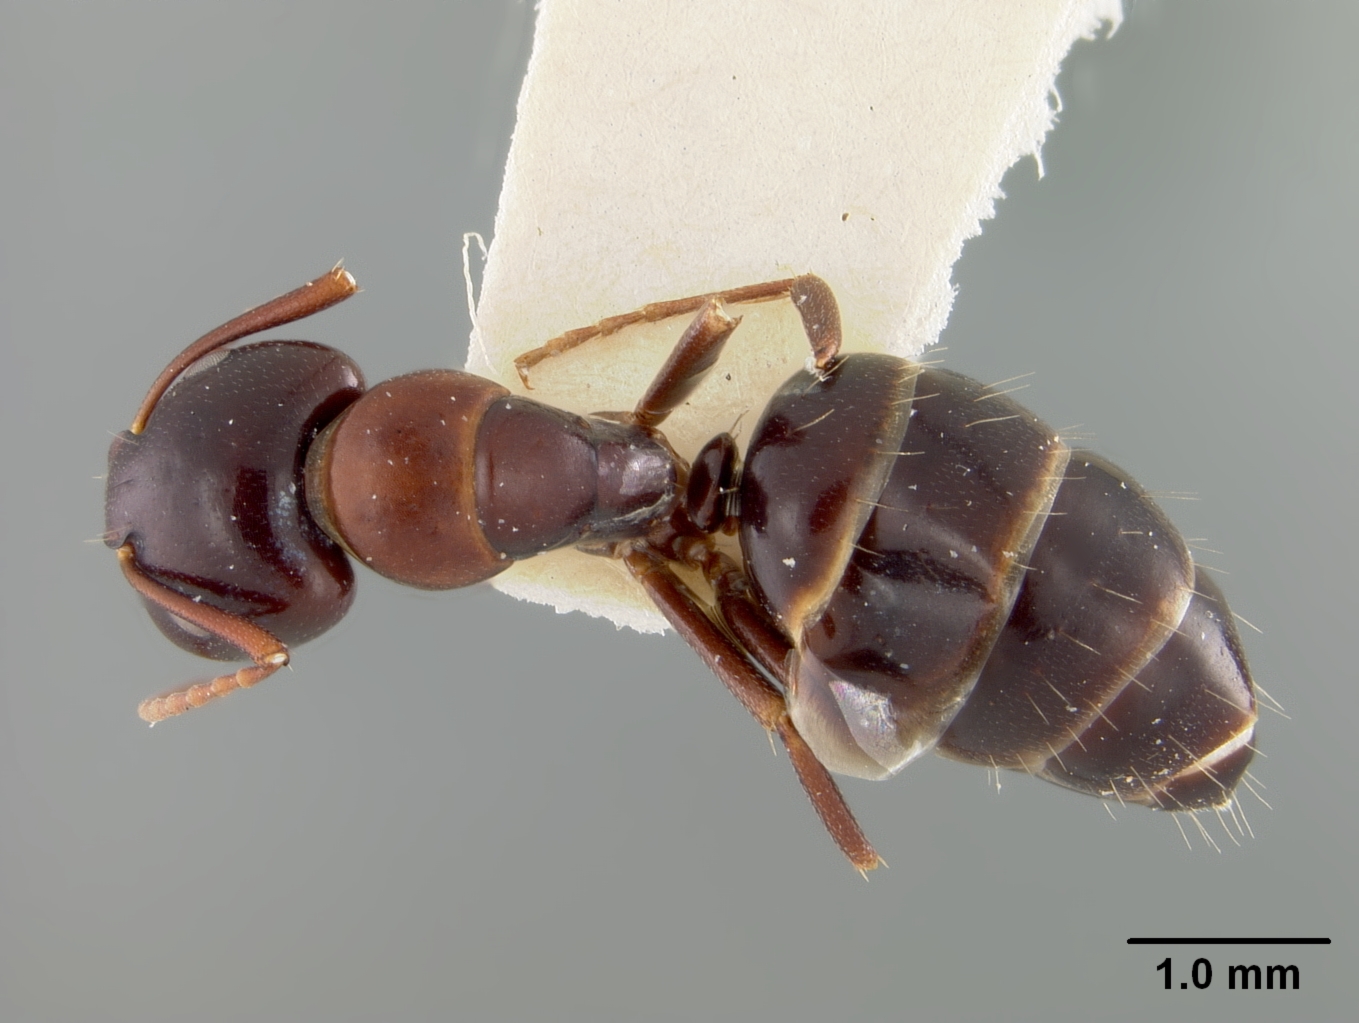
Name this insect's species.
Camponotus pertusus
